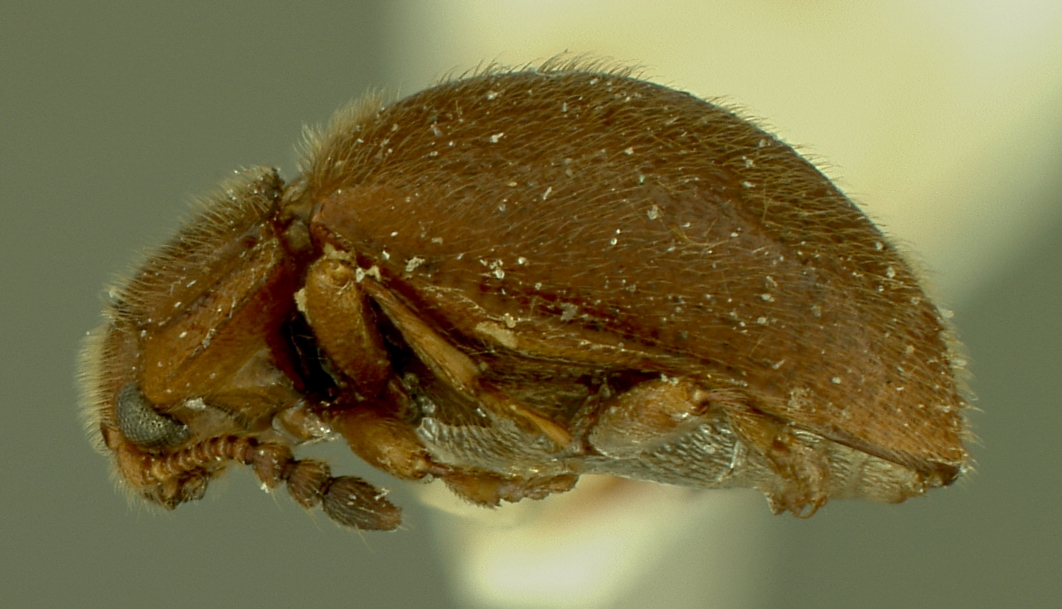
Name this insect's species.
Stenotarsus monrovius
